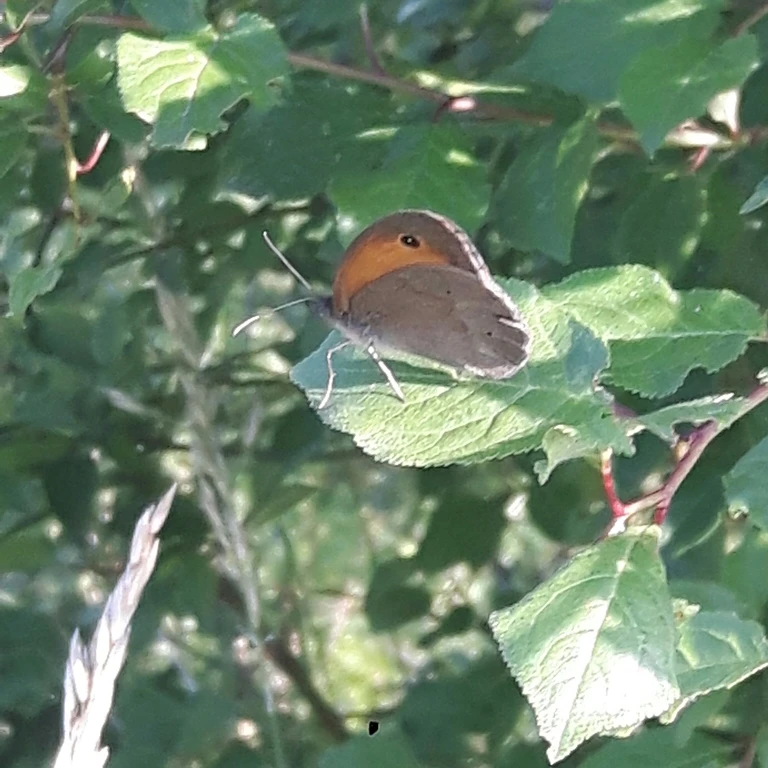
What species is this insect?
Maniola jurtina
